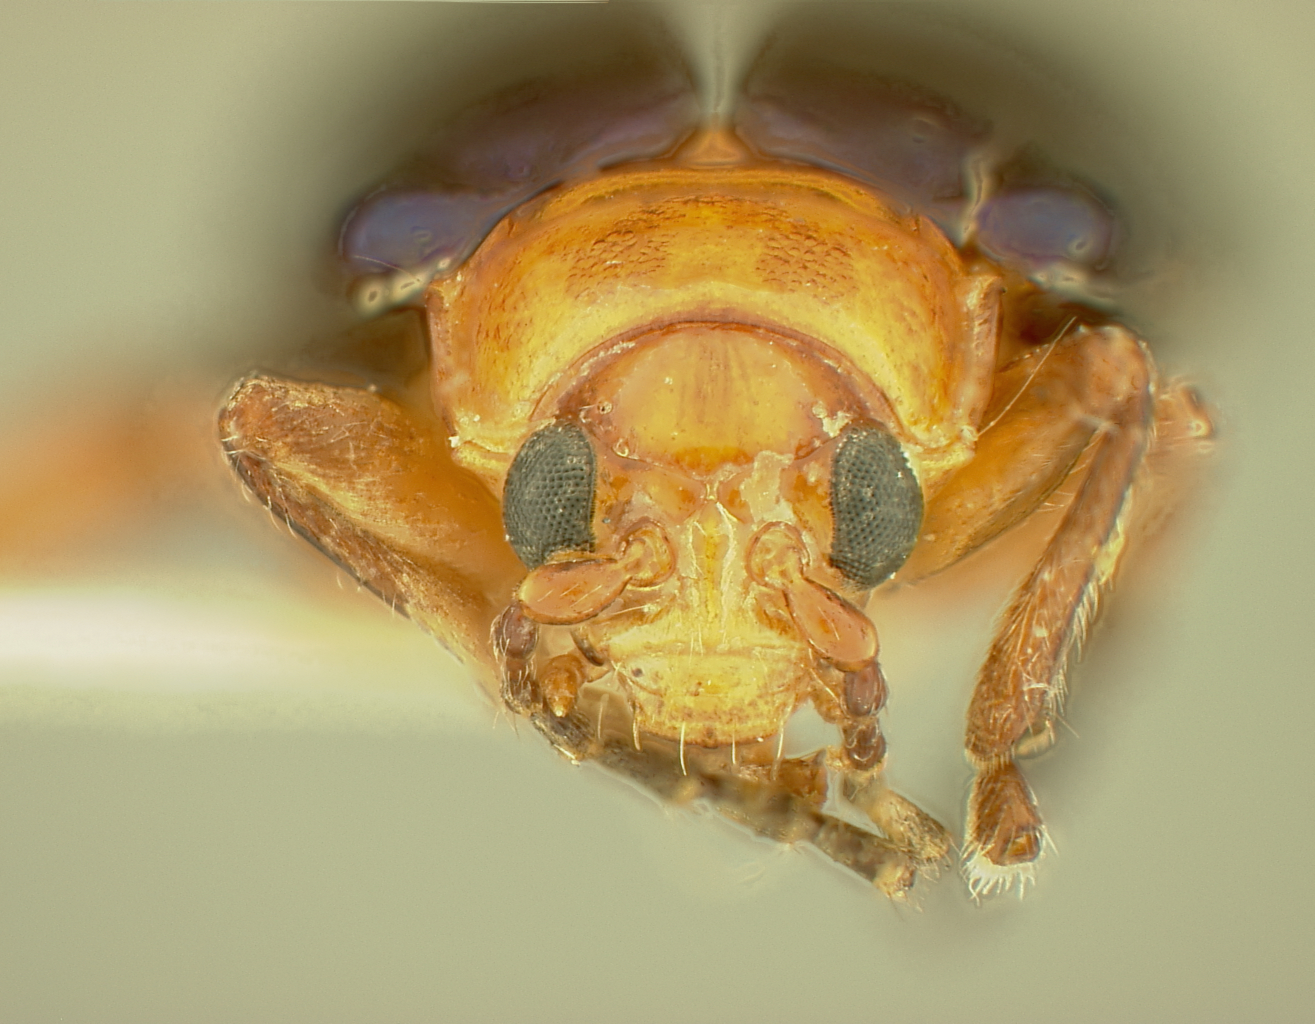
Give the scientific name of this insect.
Diphaulaca panamae
